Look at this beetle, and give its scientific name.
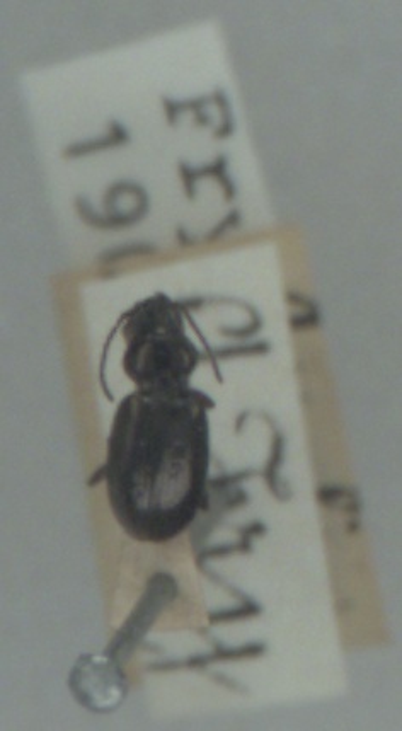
Bembidion lampros
